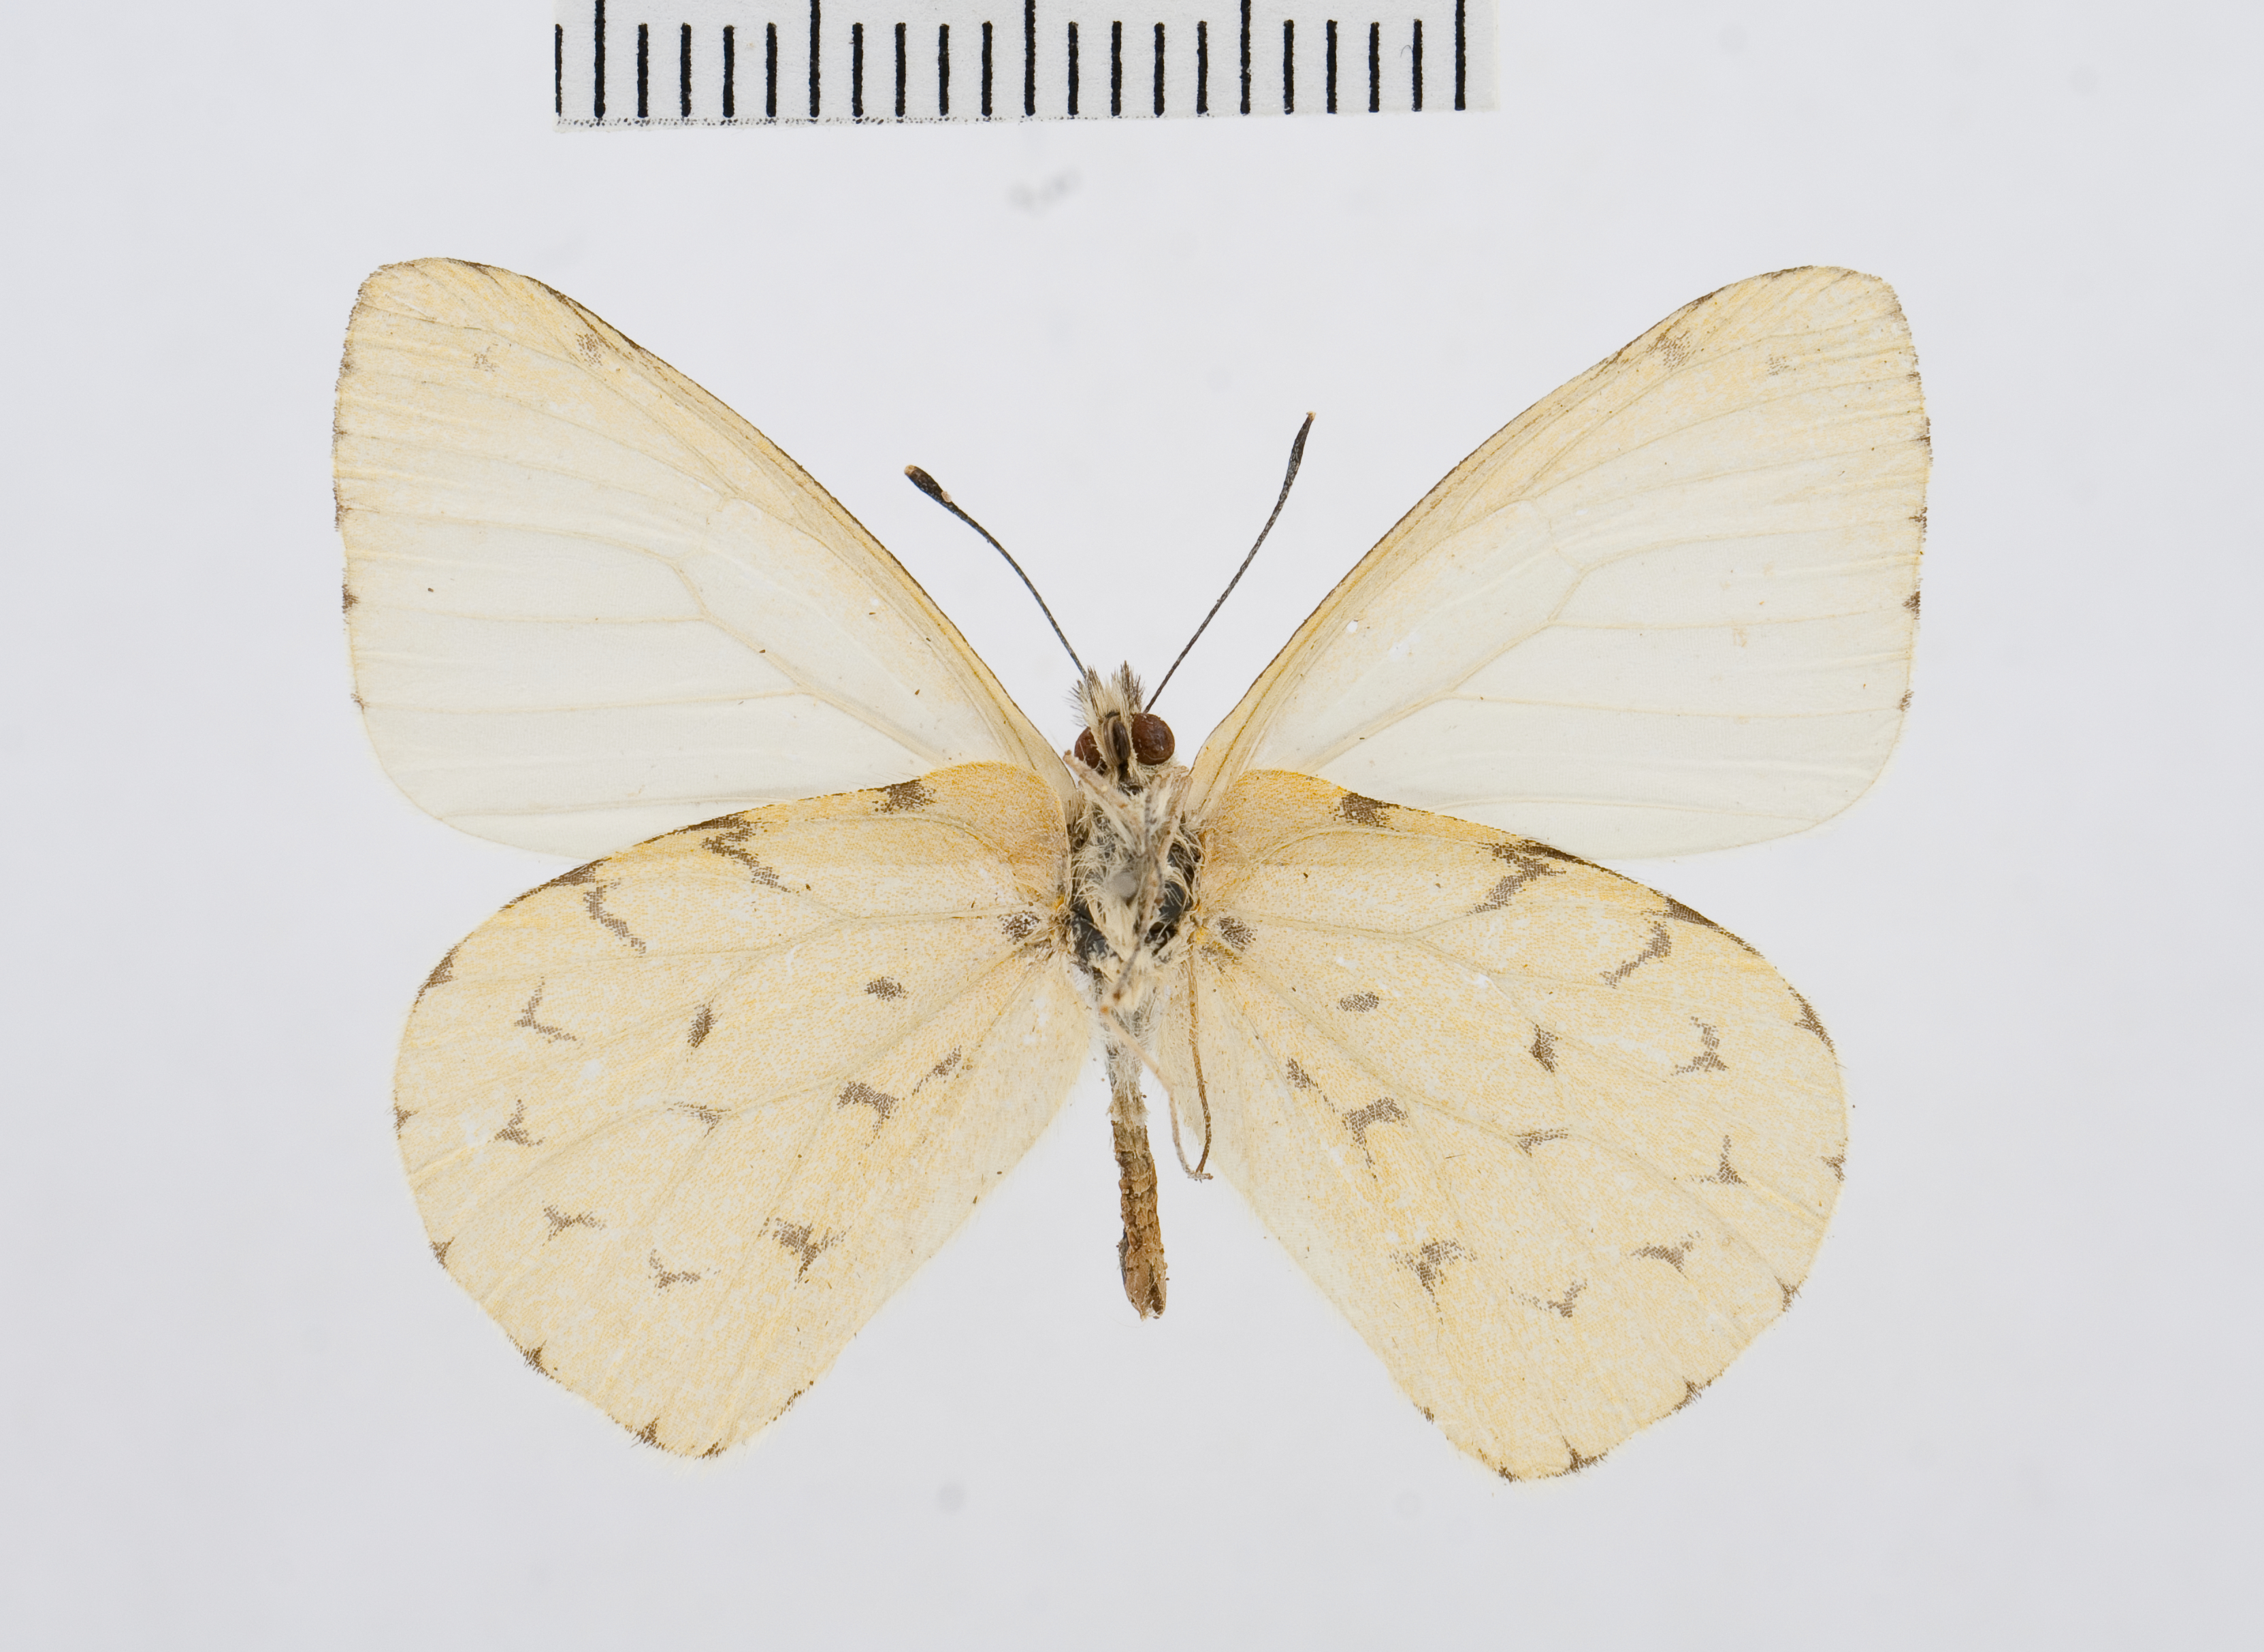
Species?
Hesperocharis pararensis
